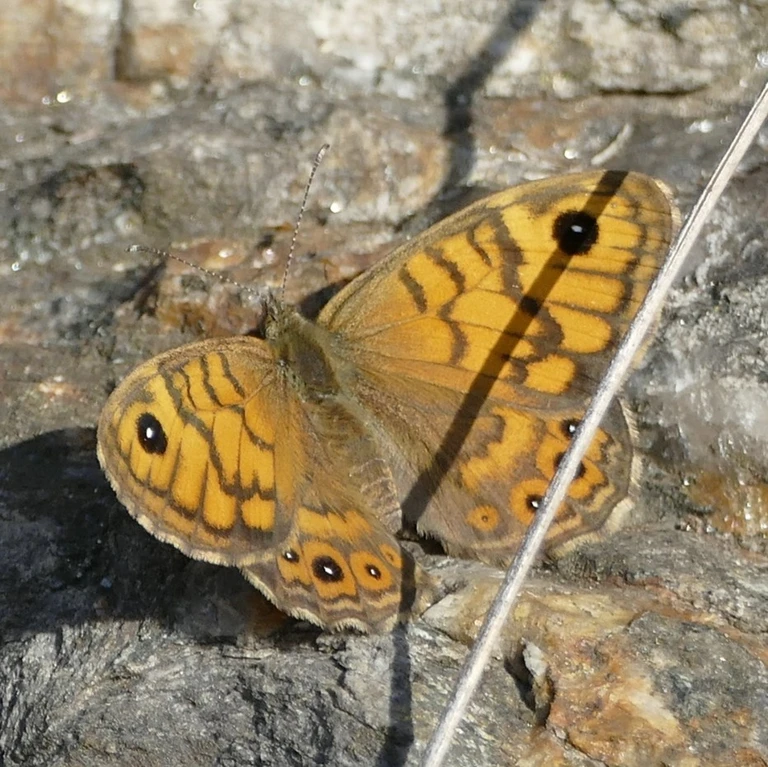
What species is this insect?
Lasiommata megera (also Pararge megera)
